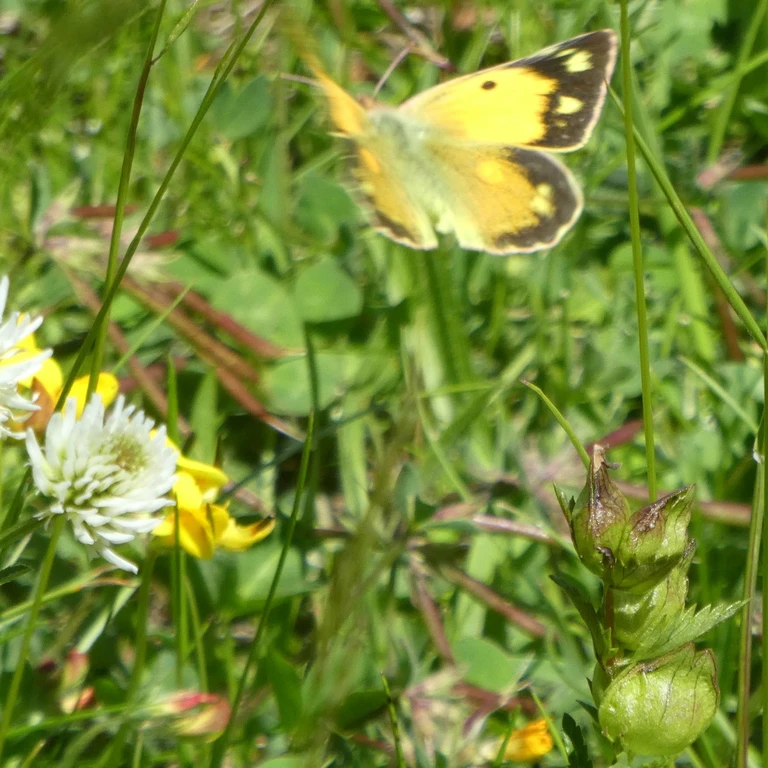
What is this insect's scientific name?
Colias croceus
